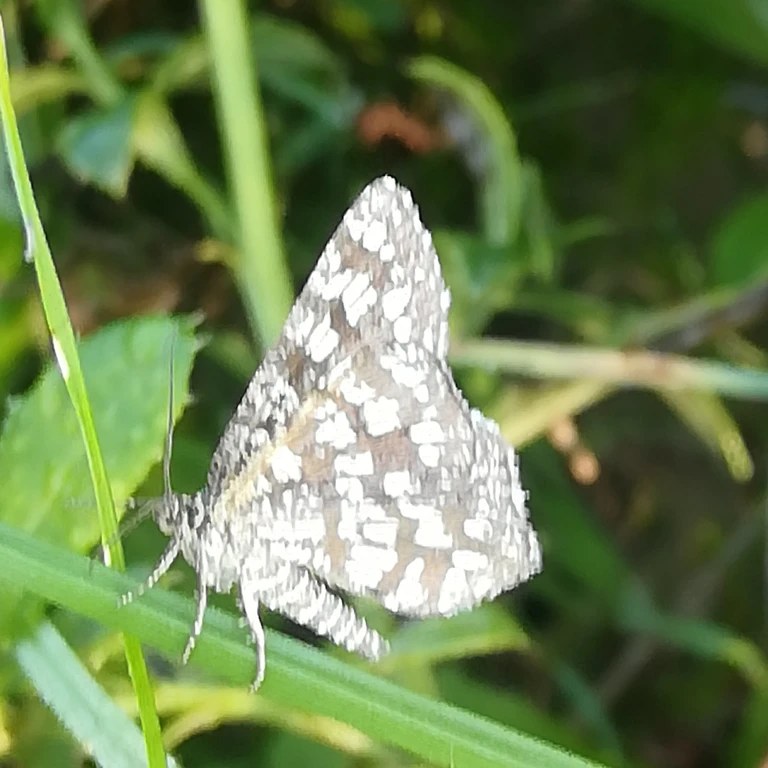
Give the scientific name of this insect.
Chiasmia clathrata
